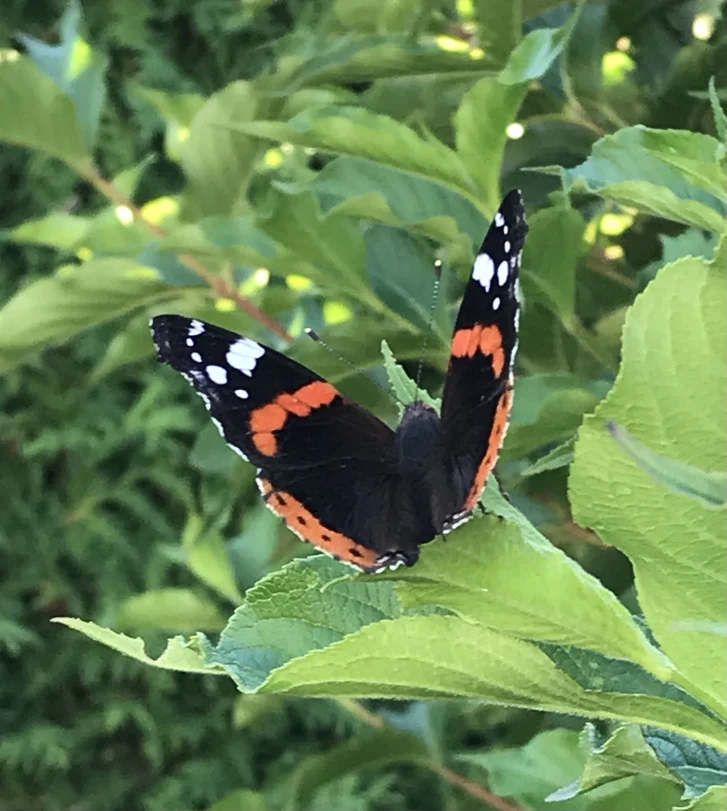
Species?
Vanessa atalanta
